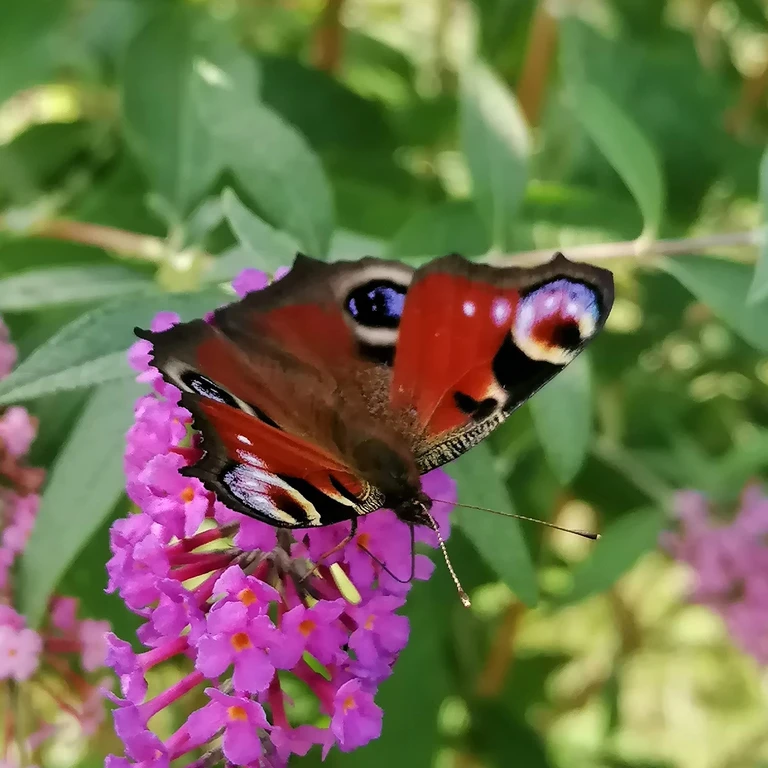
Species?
Aglais io
